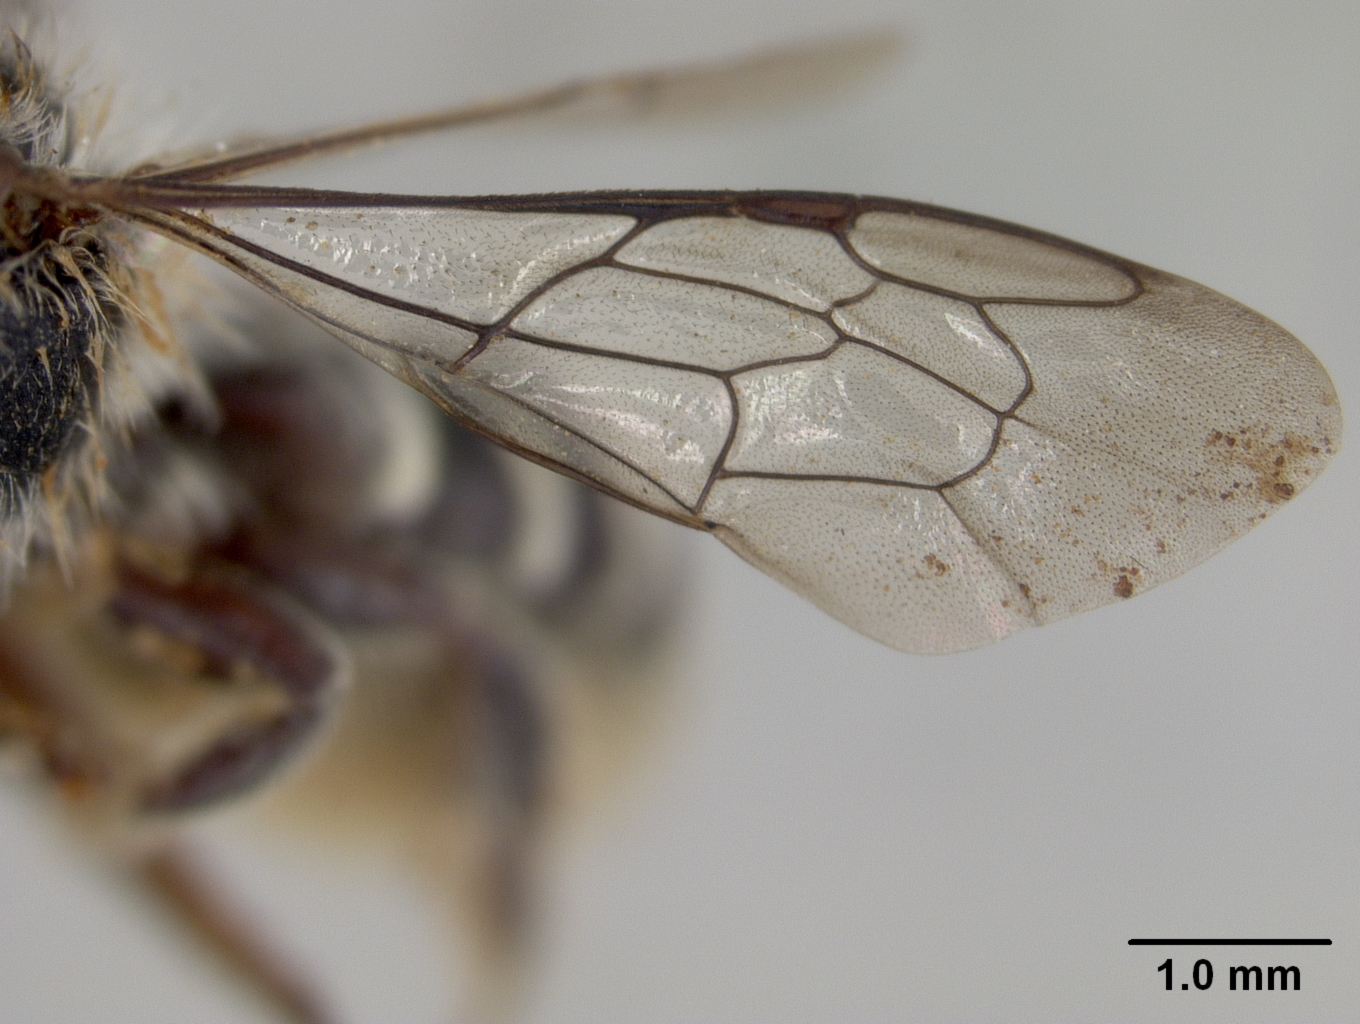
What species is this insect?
Megachile texensis
